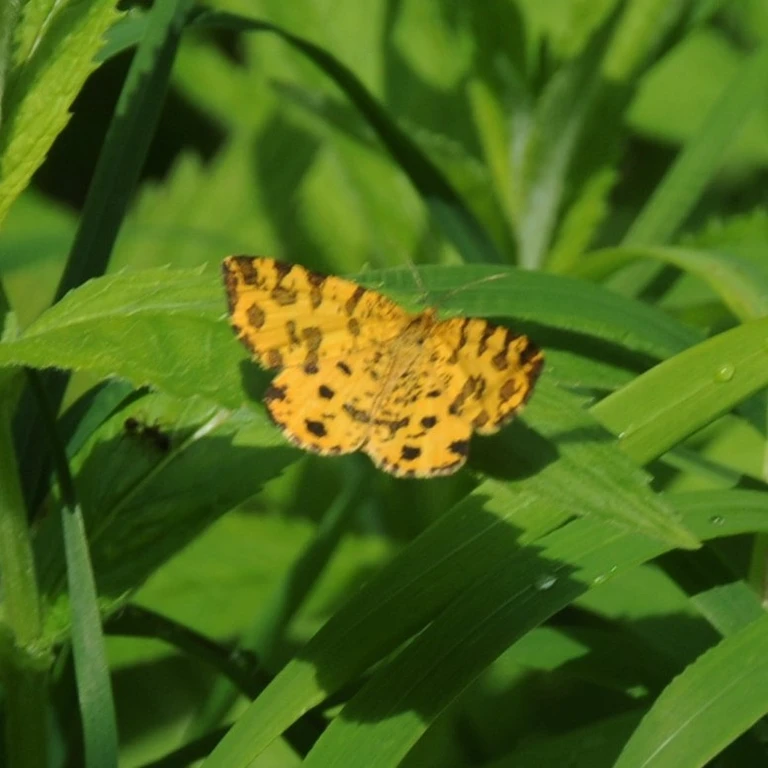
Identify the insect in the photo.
Pseudopanthera macularia
